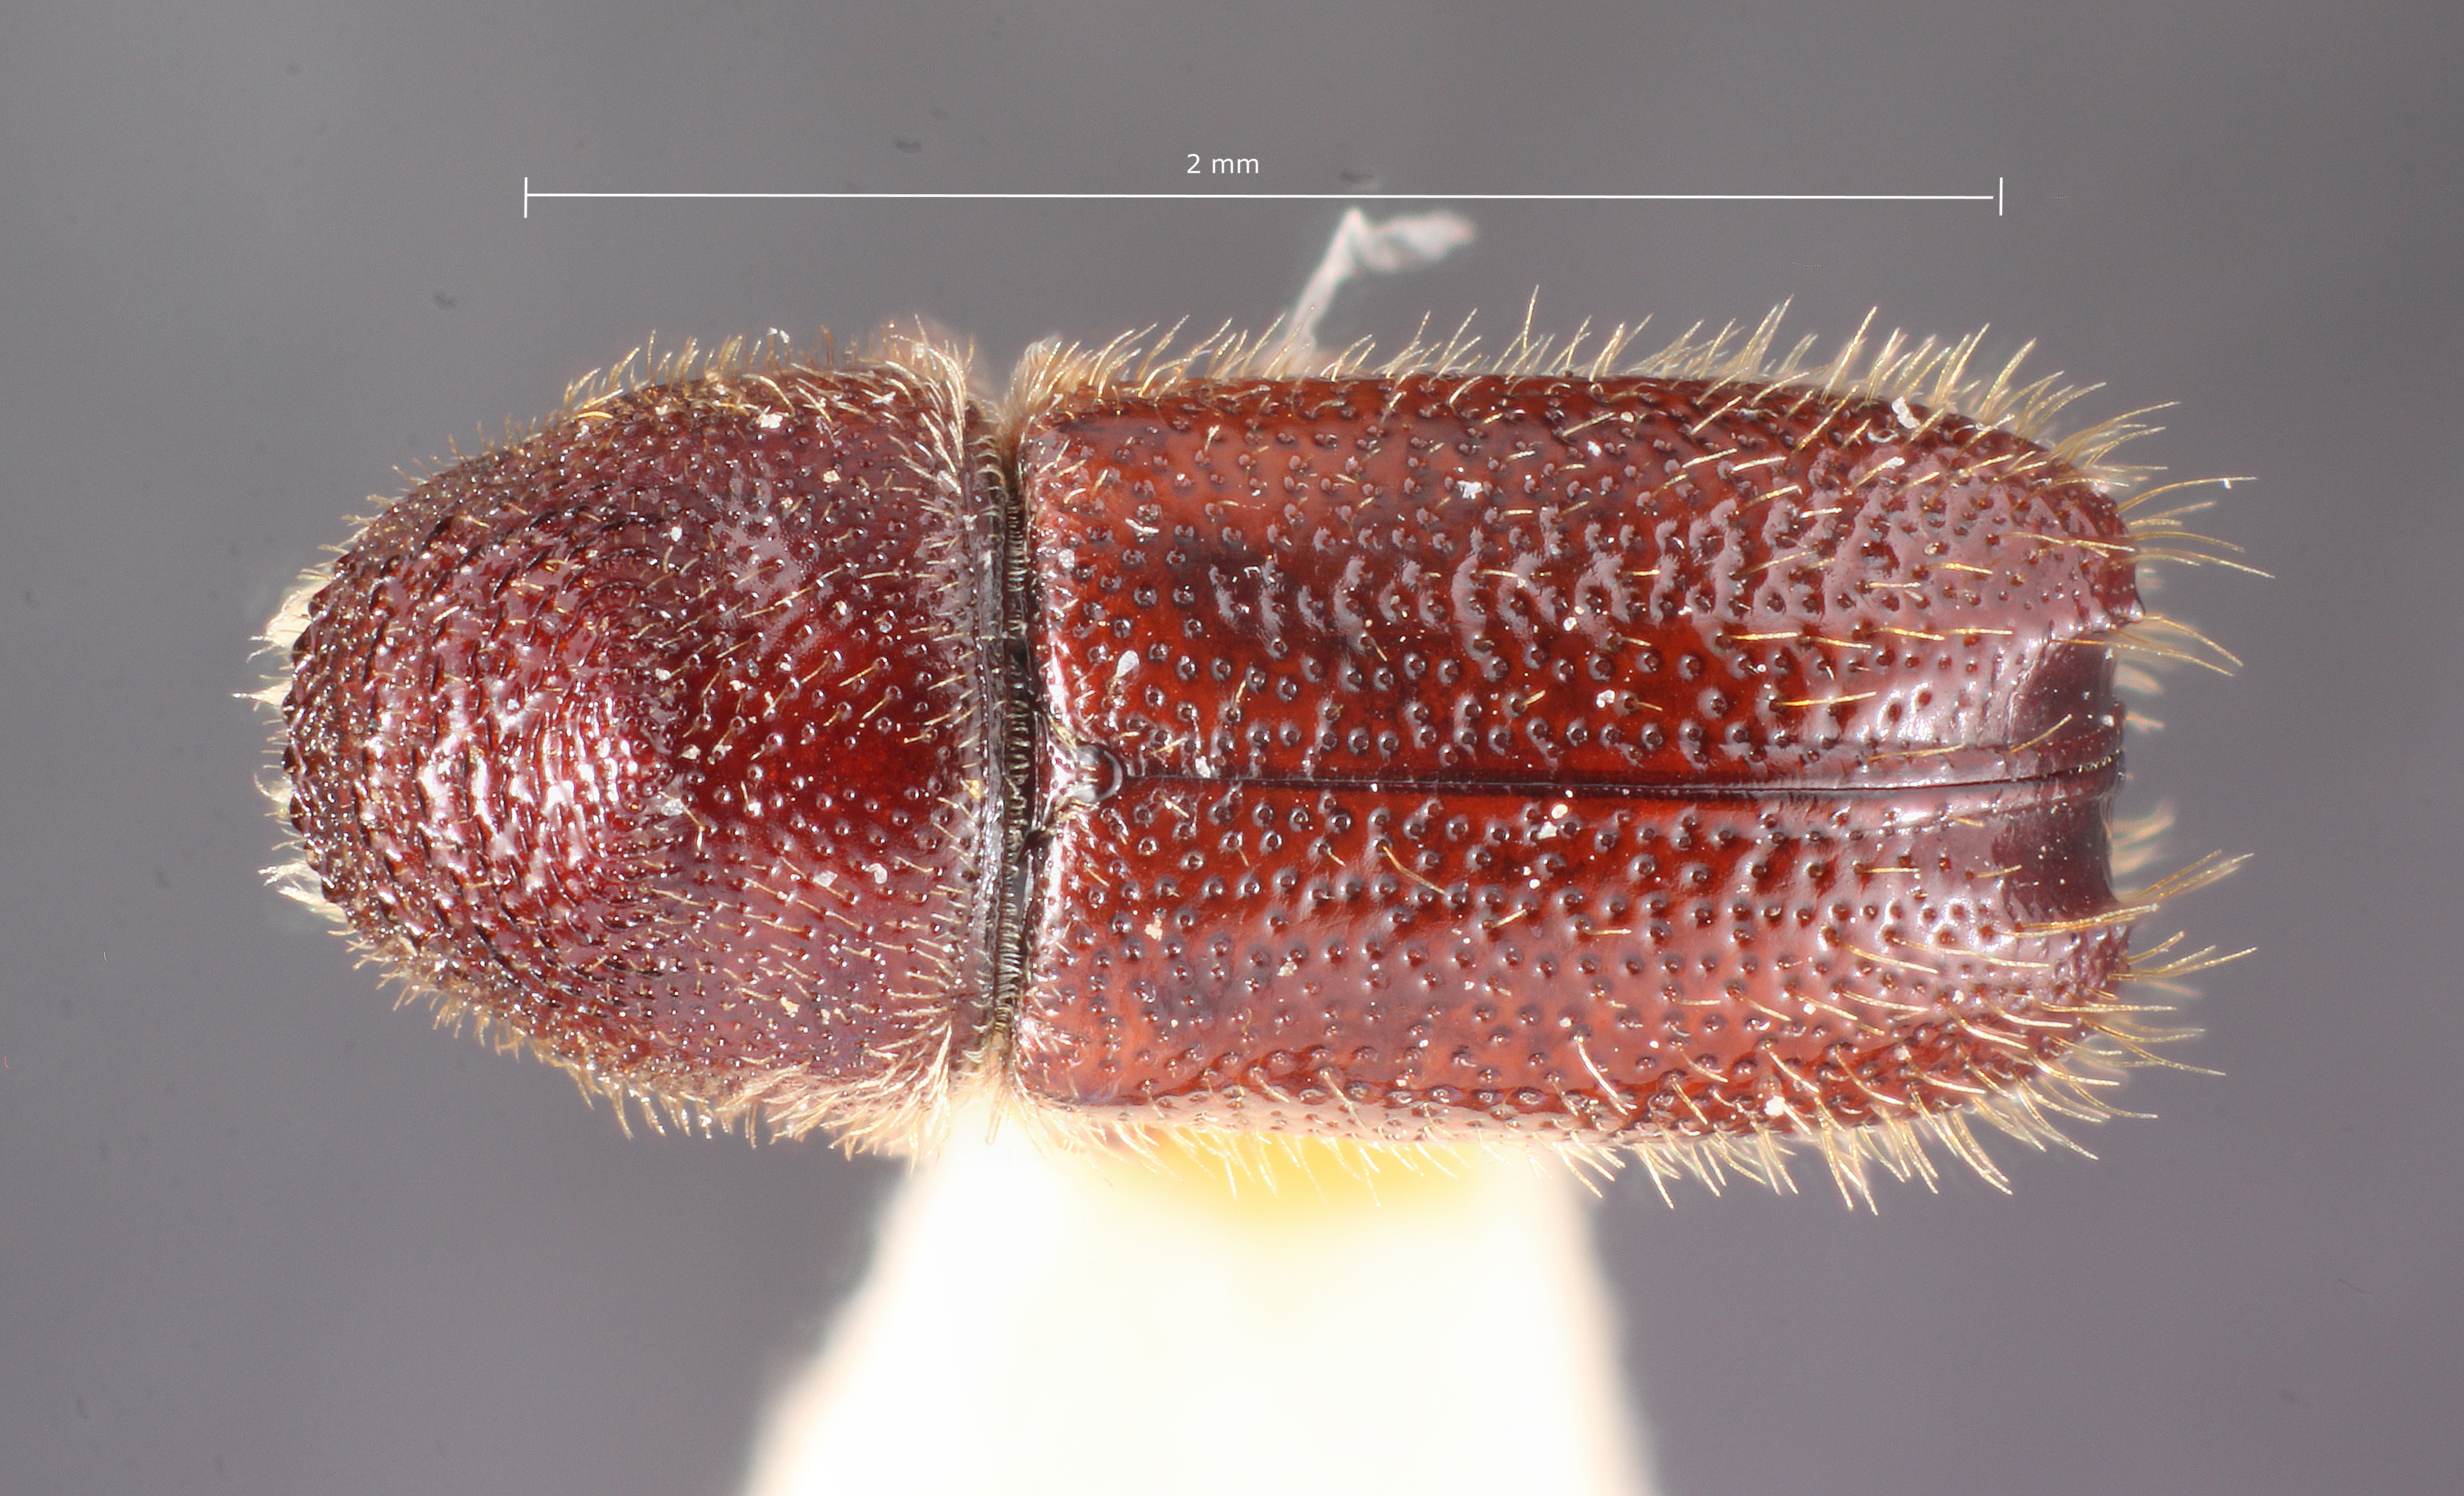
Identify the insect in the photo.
Pityophthorus crassus
